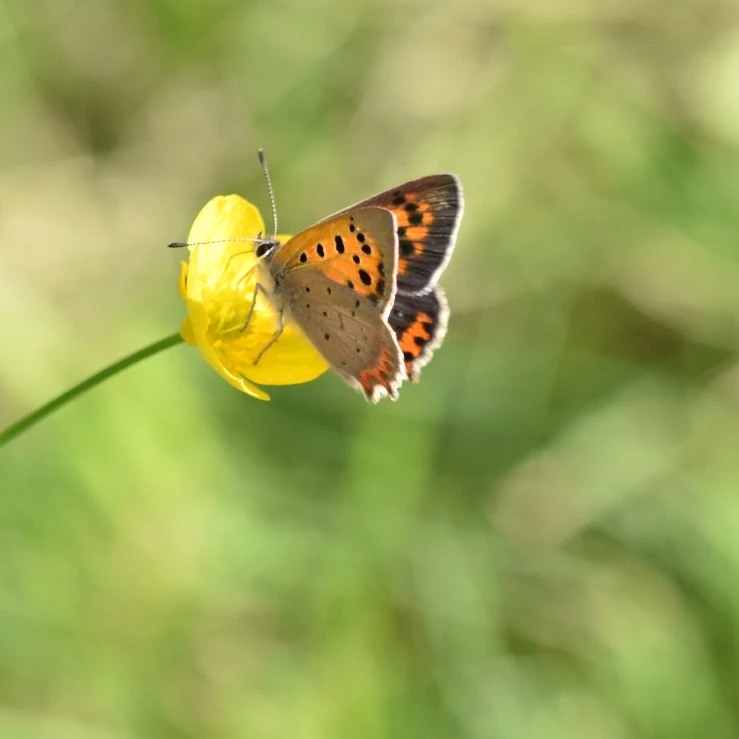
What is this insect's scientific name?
Lycaena phlaeas
